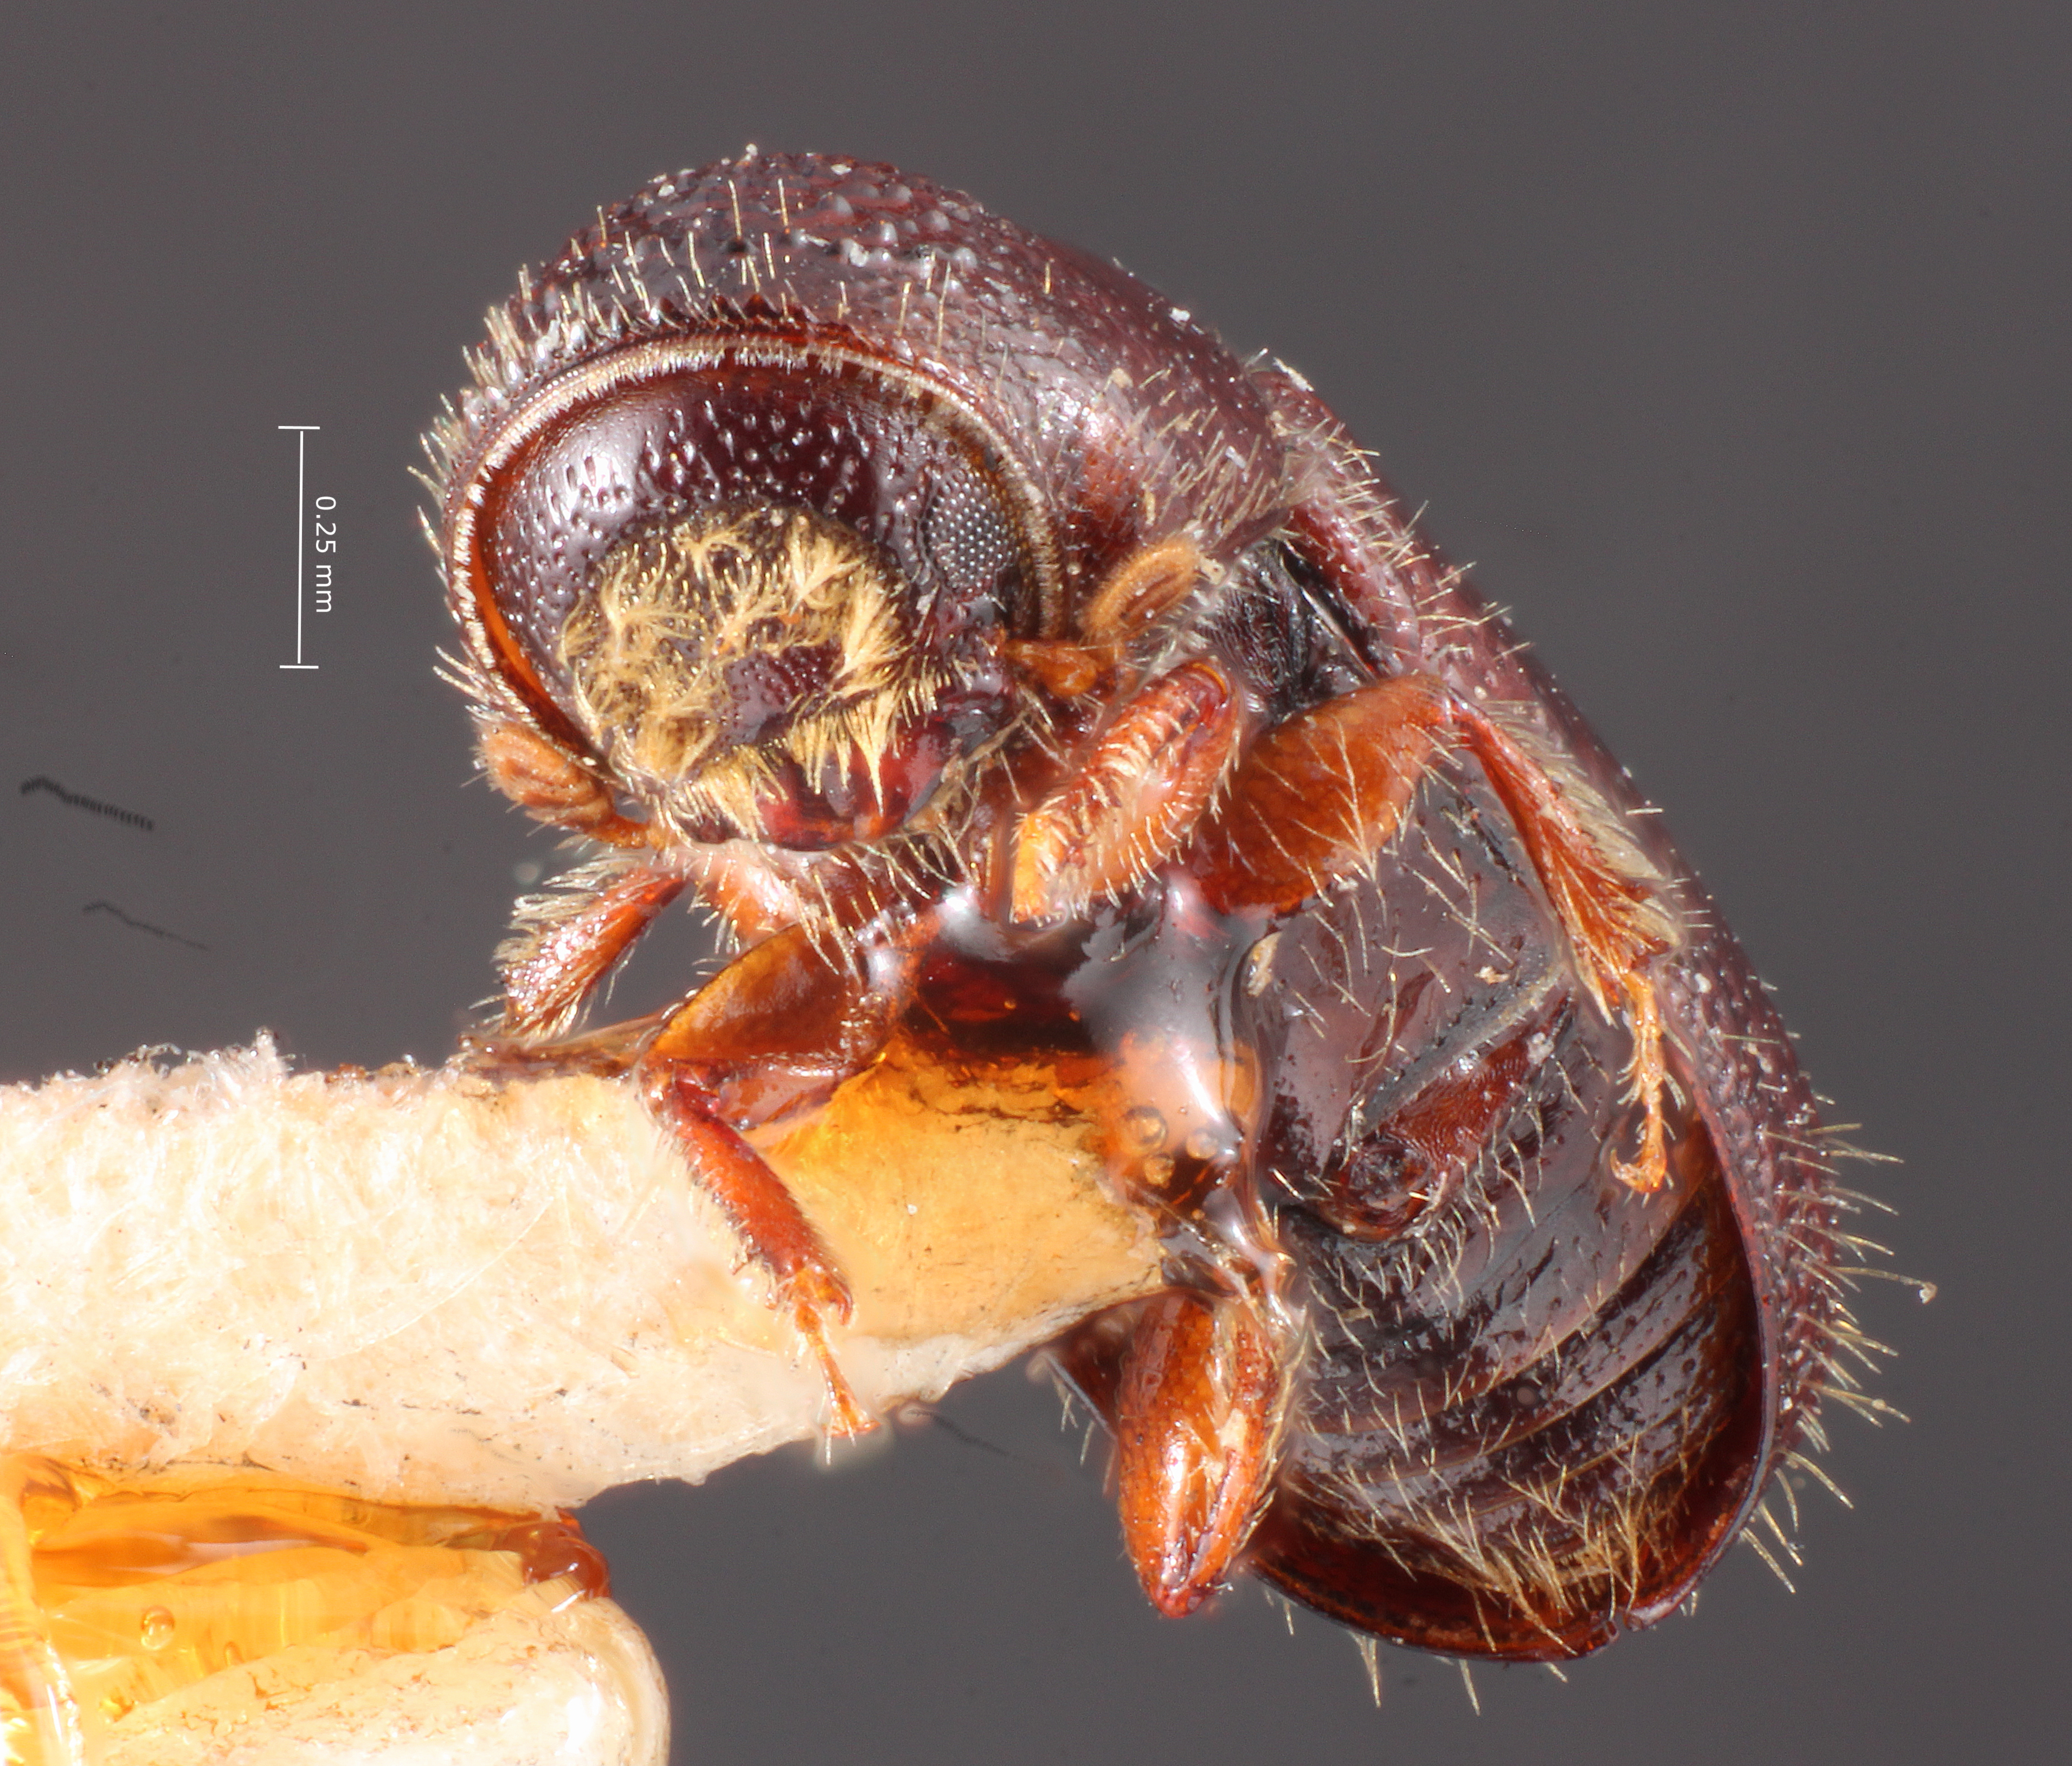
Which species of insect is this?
Pityophthorus cognatus
